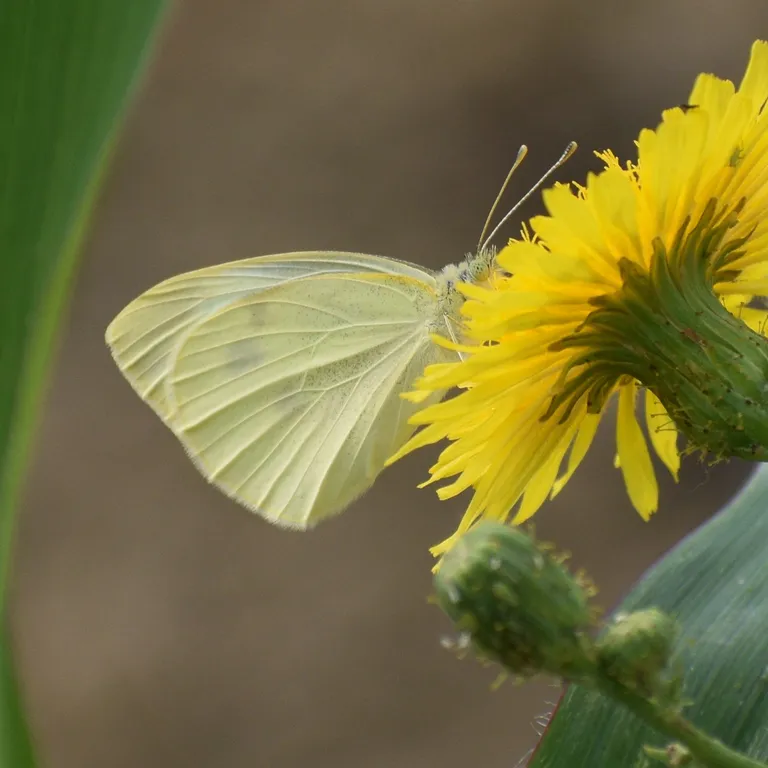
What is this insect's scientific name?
Pieris brassicae
